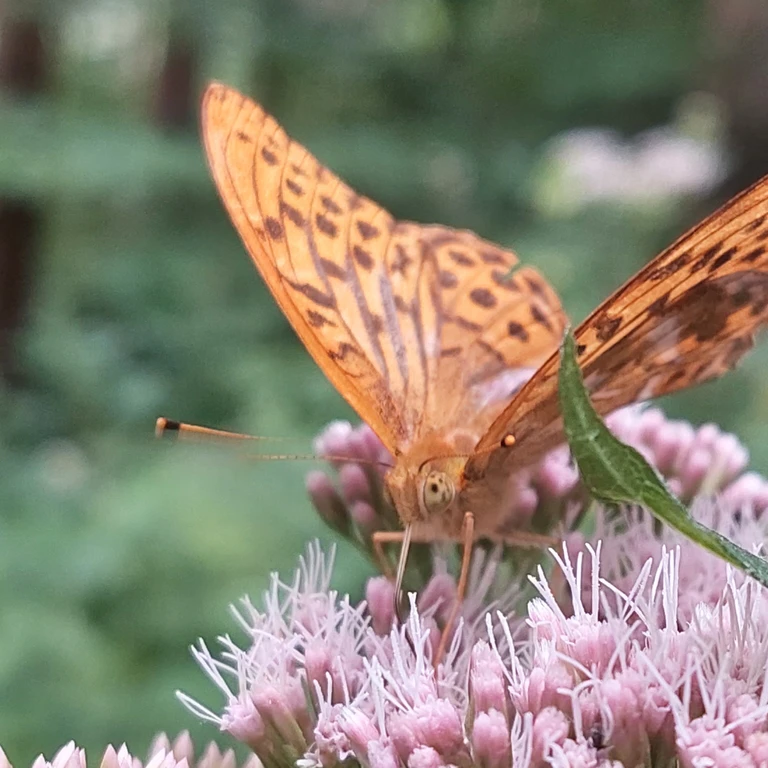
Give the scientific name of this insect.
Argynnis paphia
